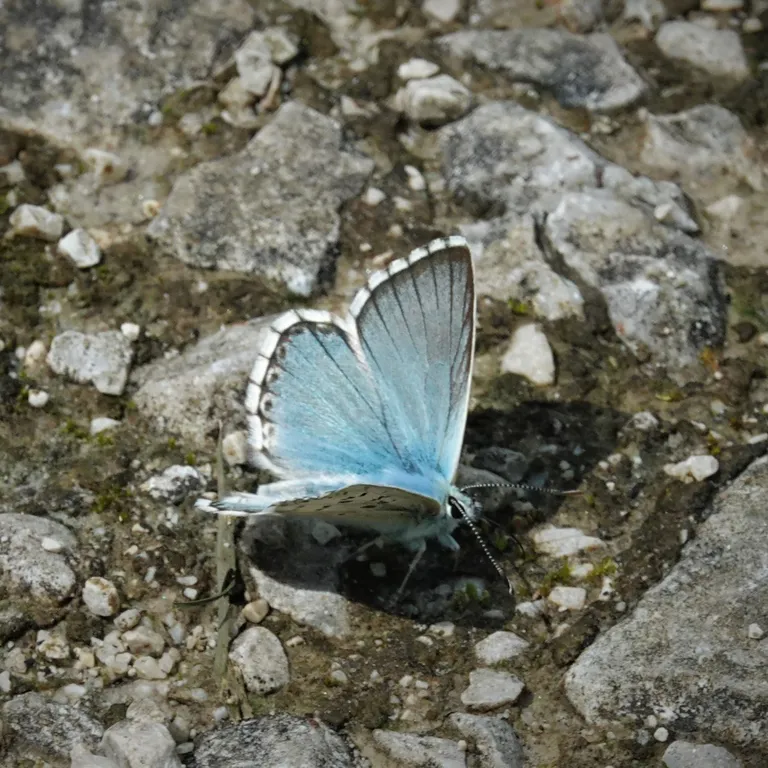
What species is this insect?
Lysandra coridon
